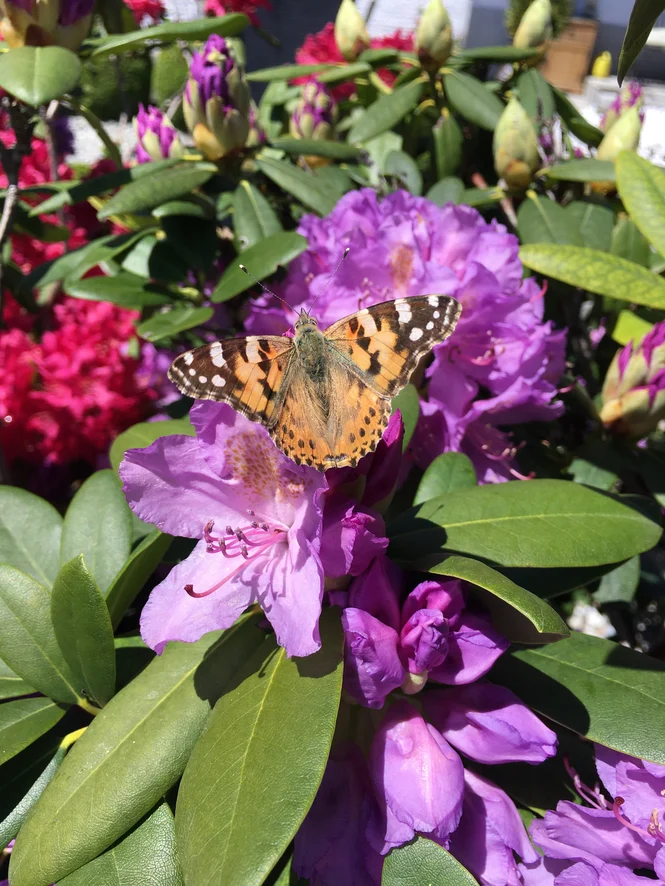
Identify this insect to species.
Vanessa cardui
